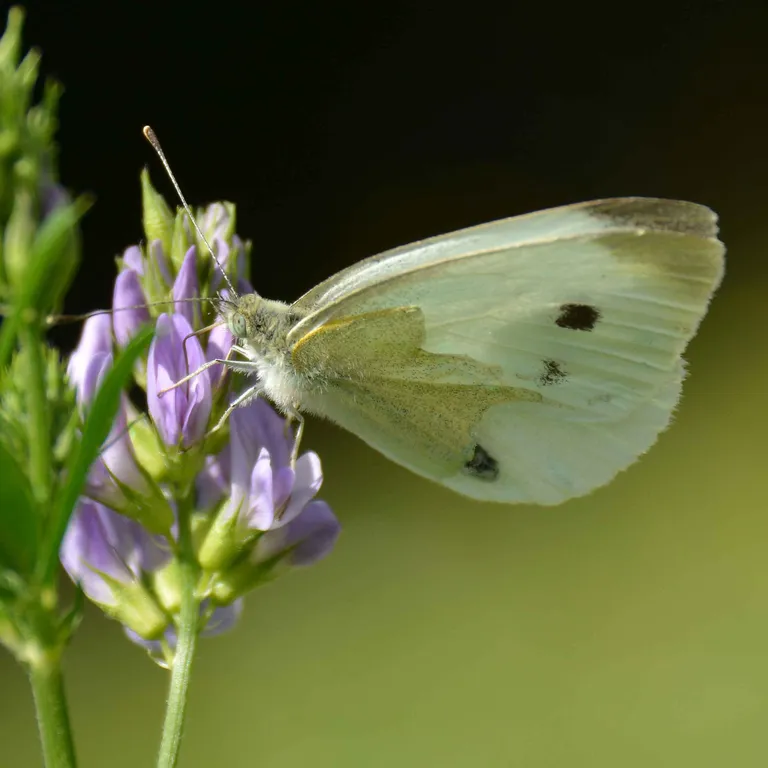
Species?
Pieris rapae
